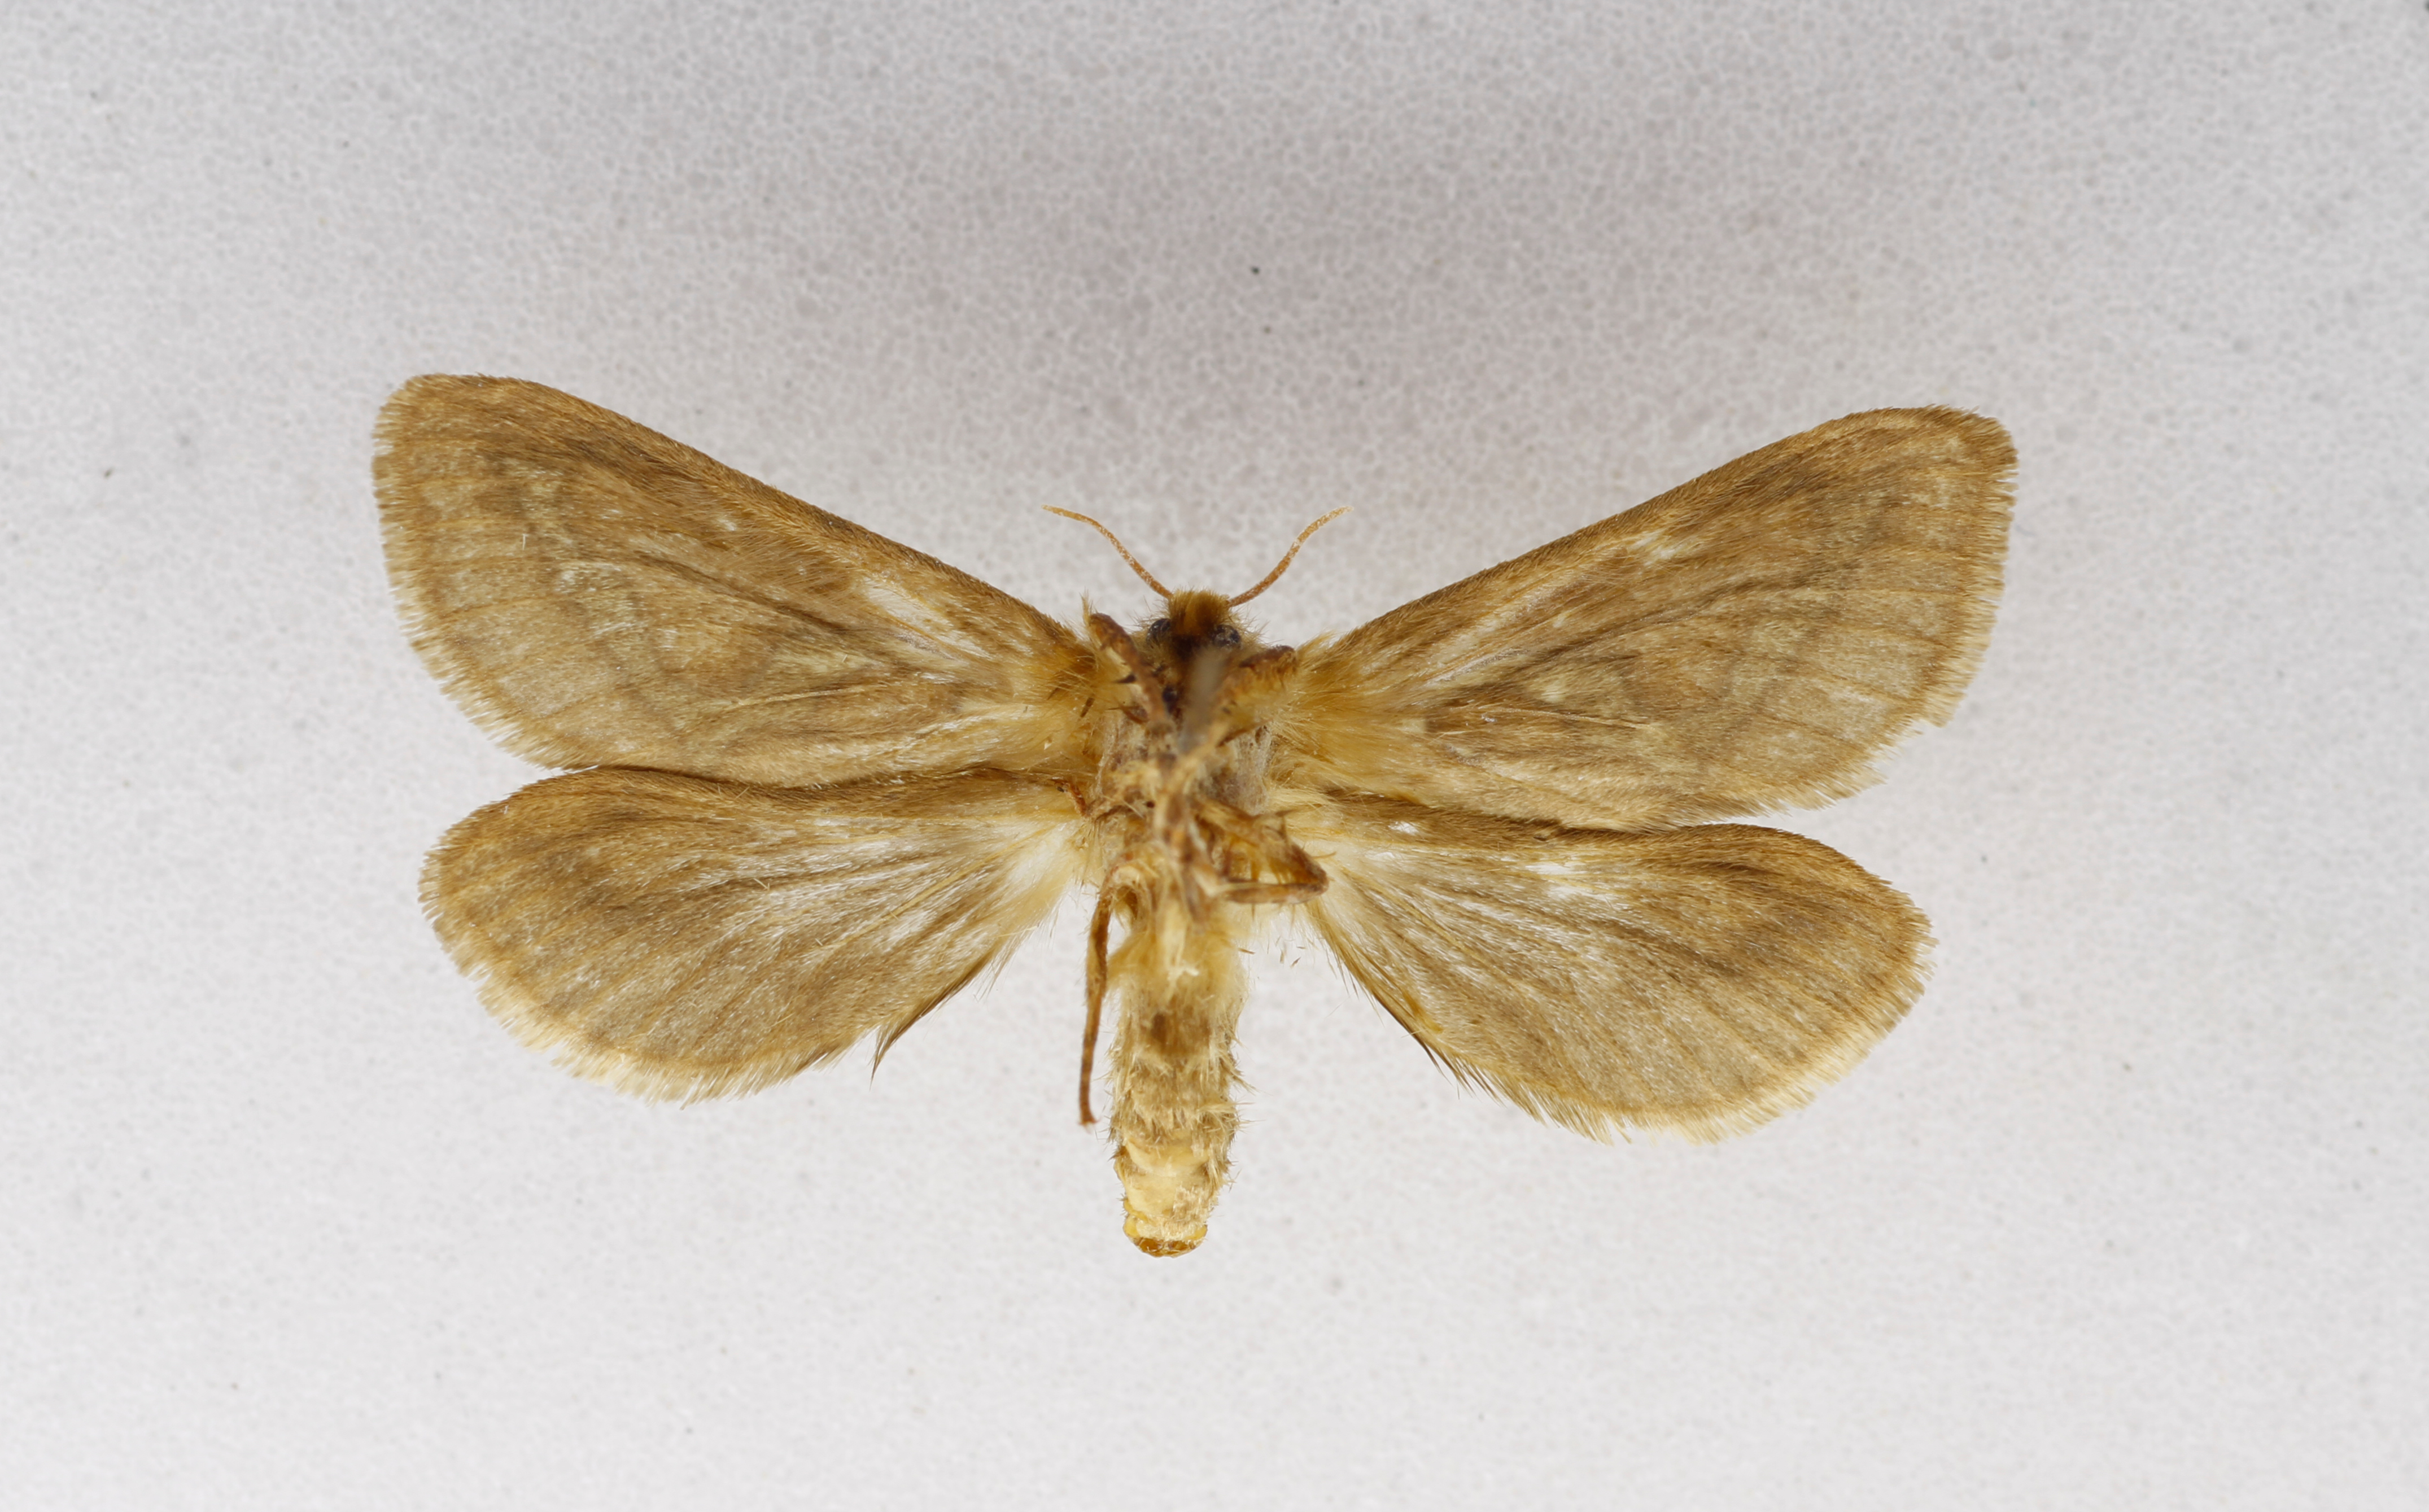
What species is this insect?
Hepialus novigannus
